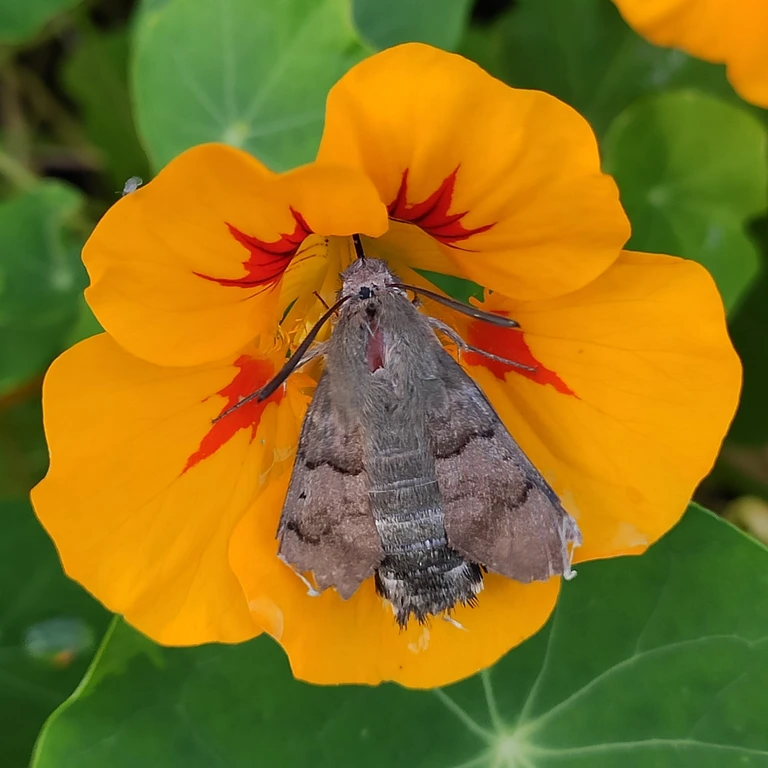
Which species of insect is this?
Macroglossum stellatarum
